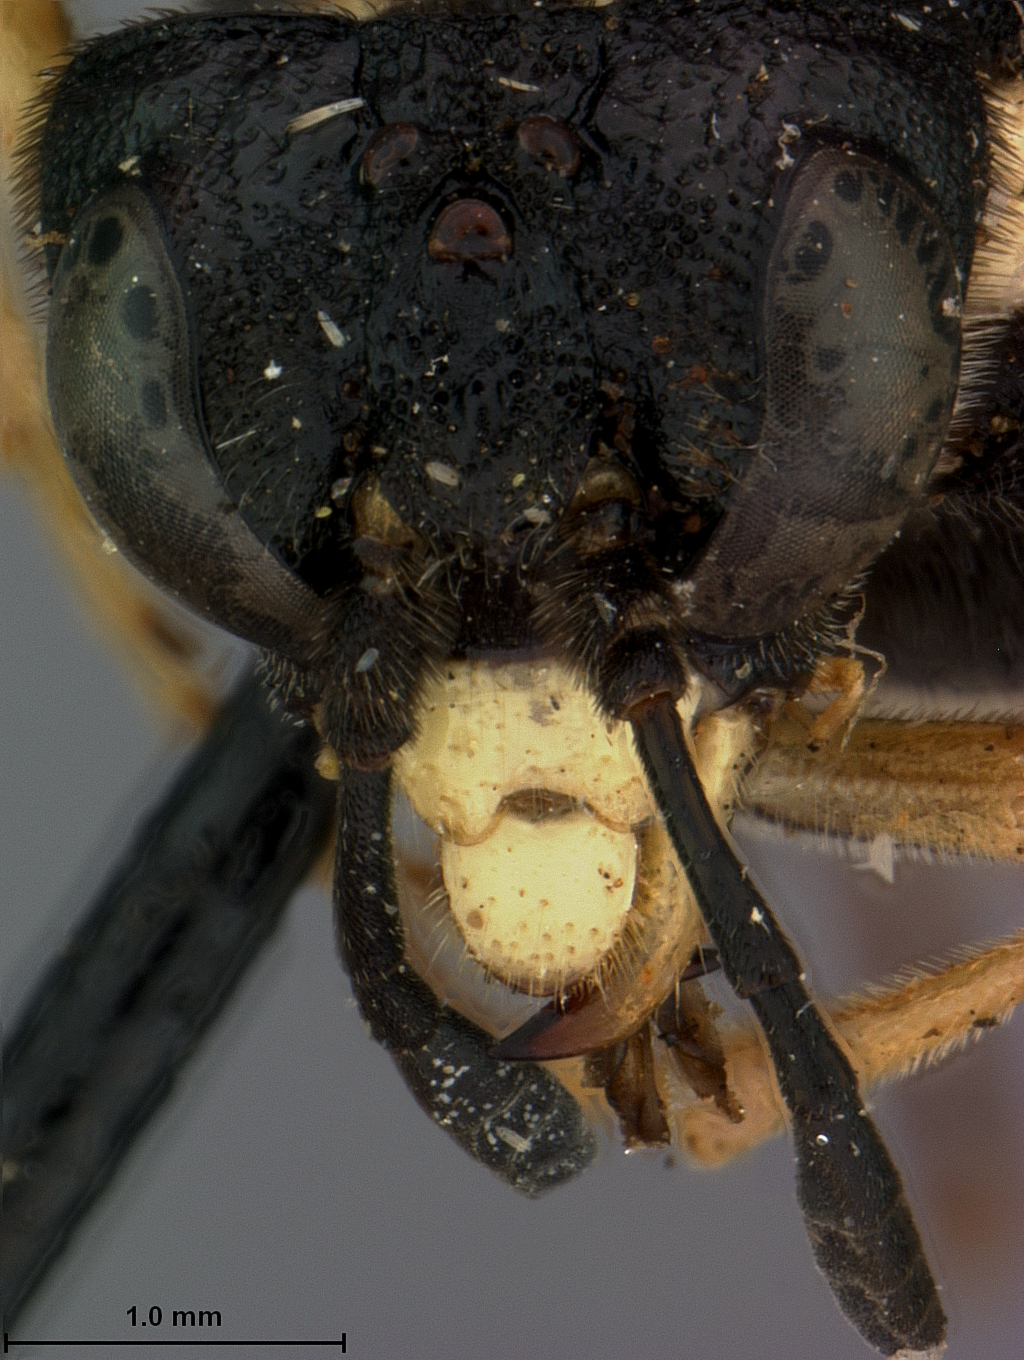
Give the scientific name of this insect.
Allantus subnigriceps
